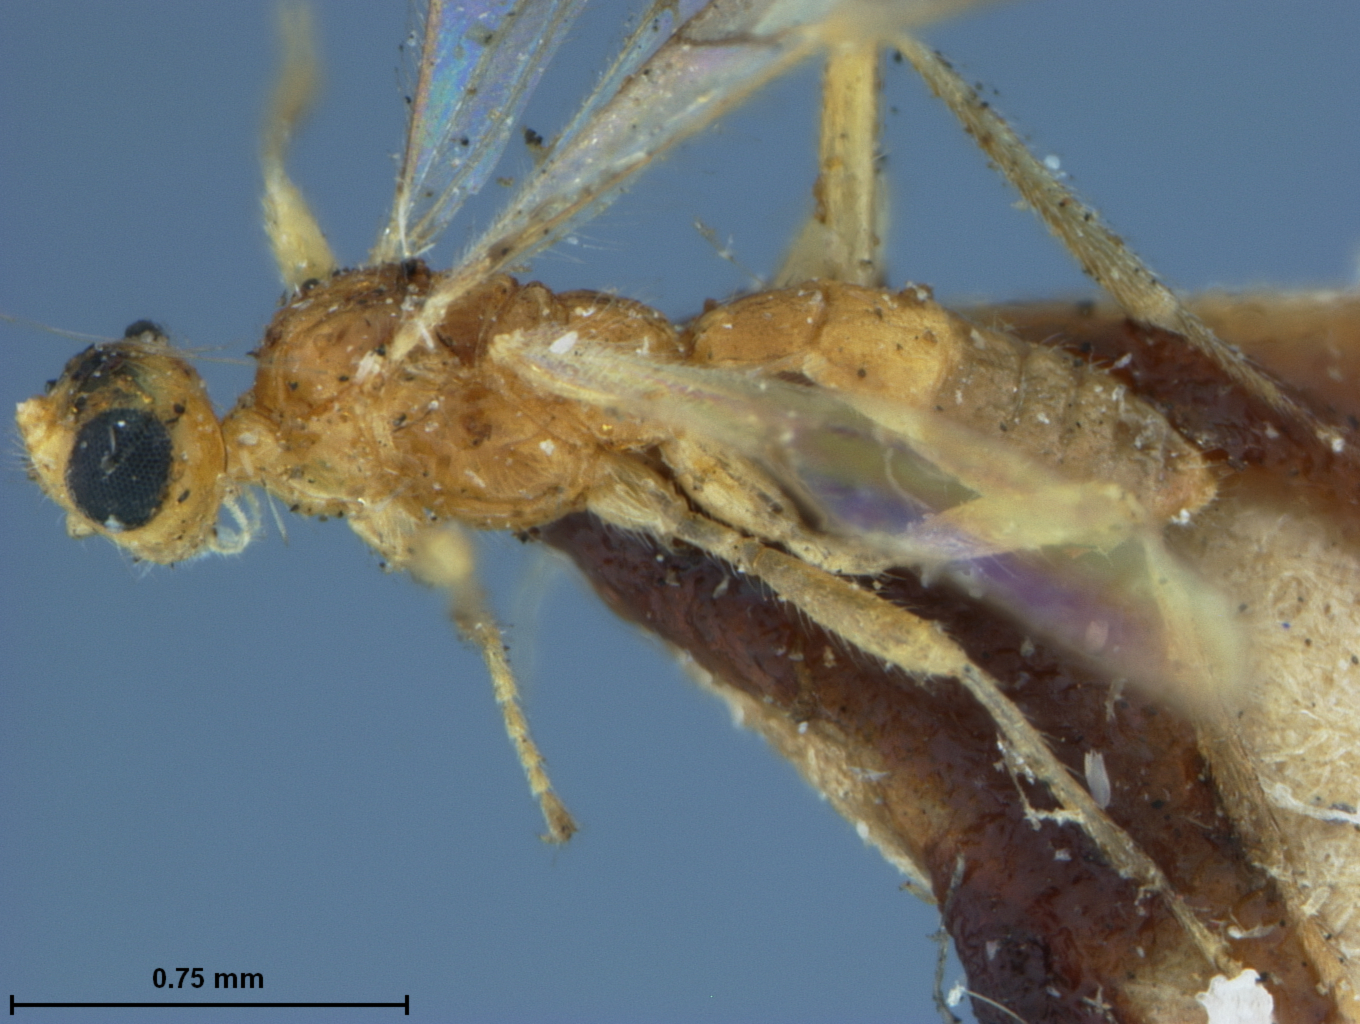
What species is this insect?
Bracon pomifoliellae
